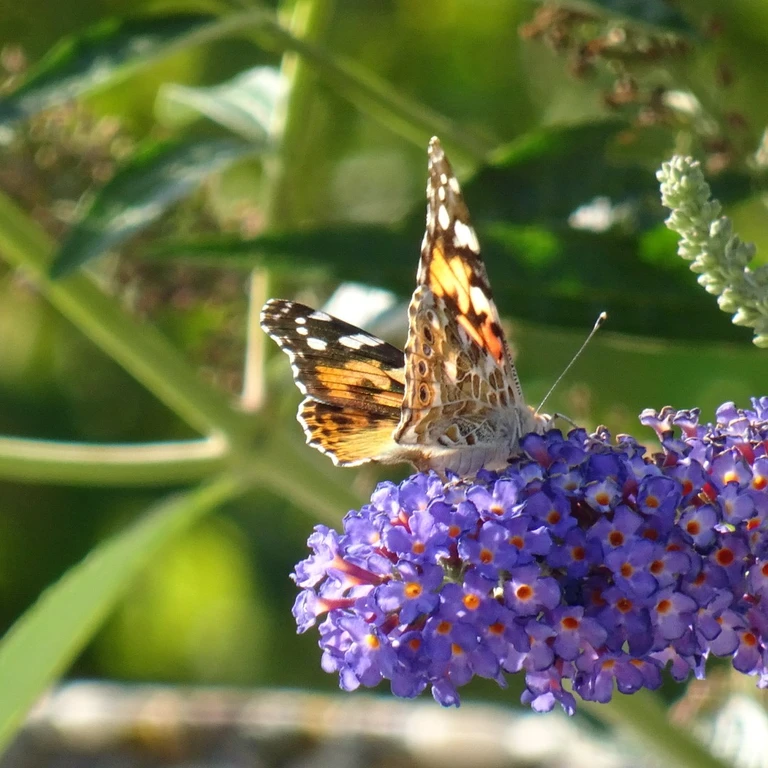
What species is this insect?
Vanessa cardui
